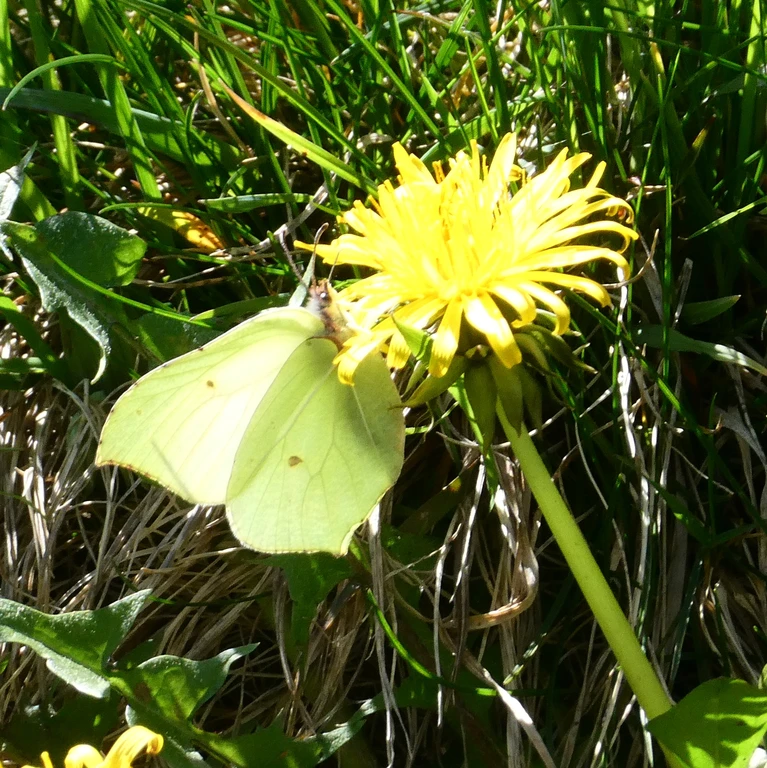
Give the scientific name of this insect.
Gonepteryx rhamni
